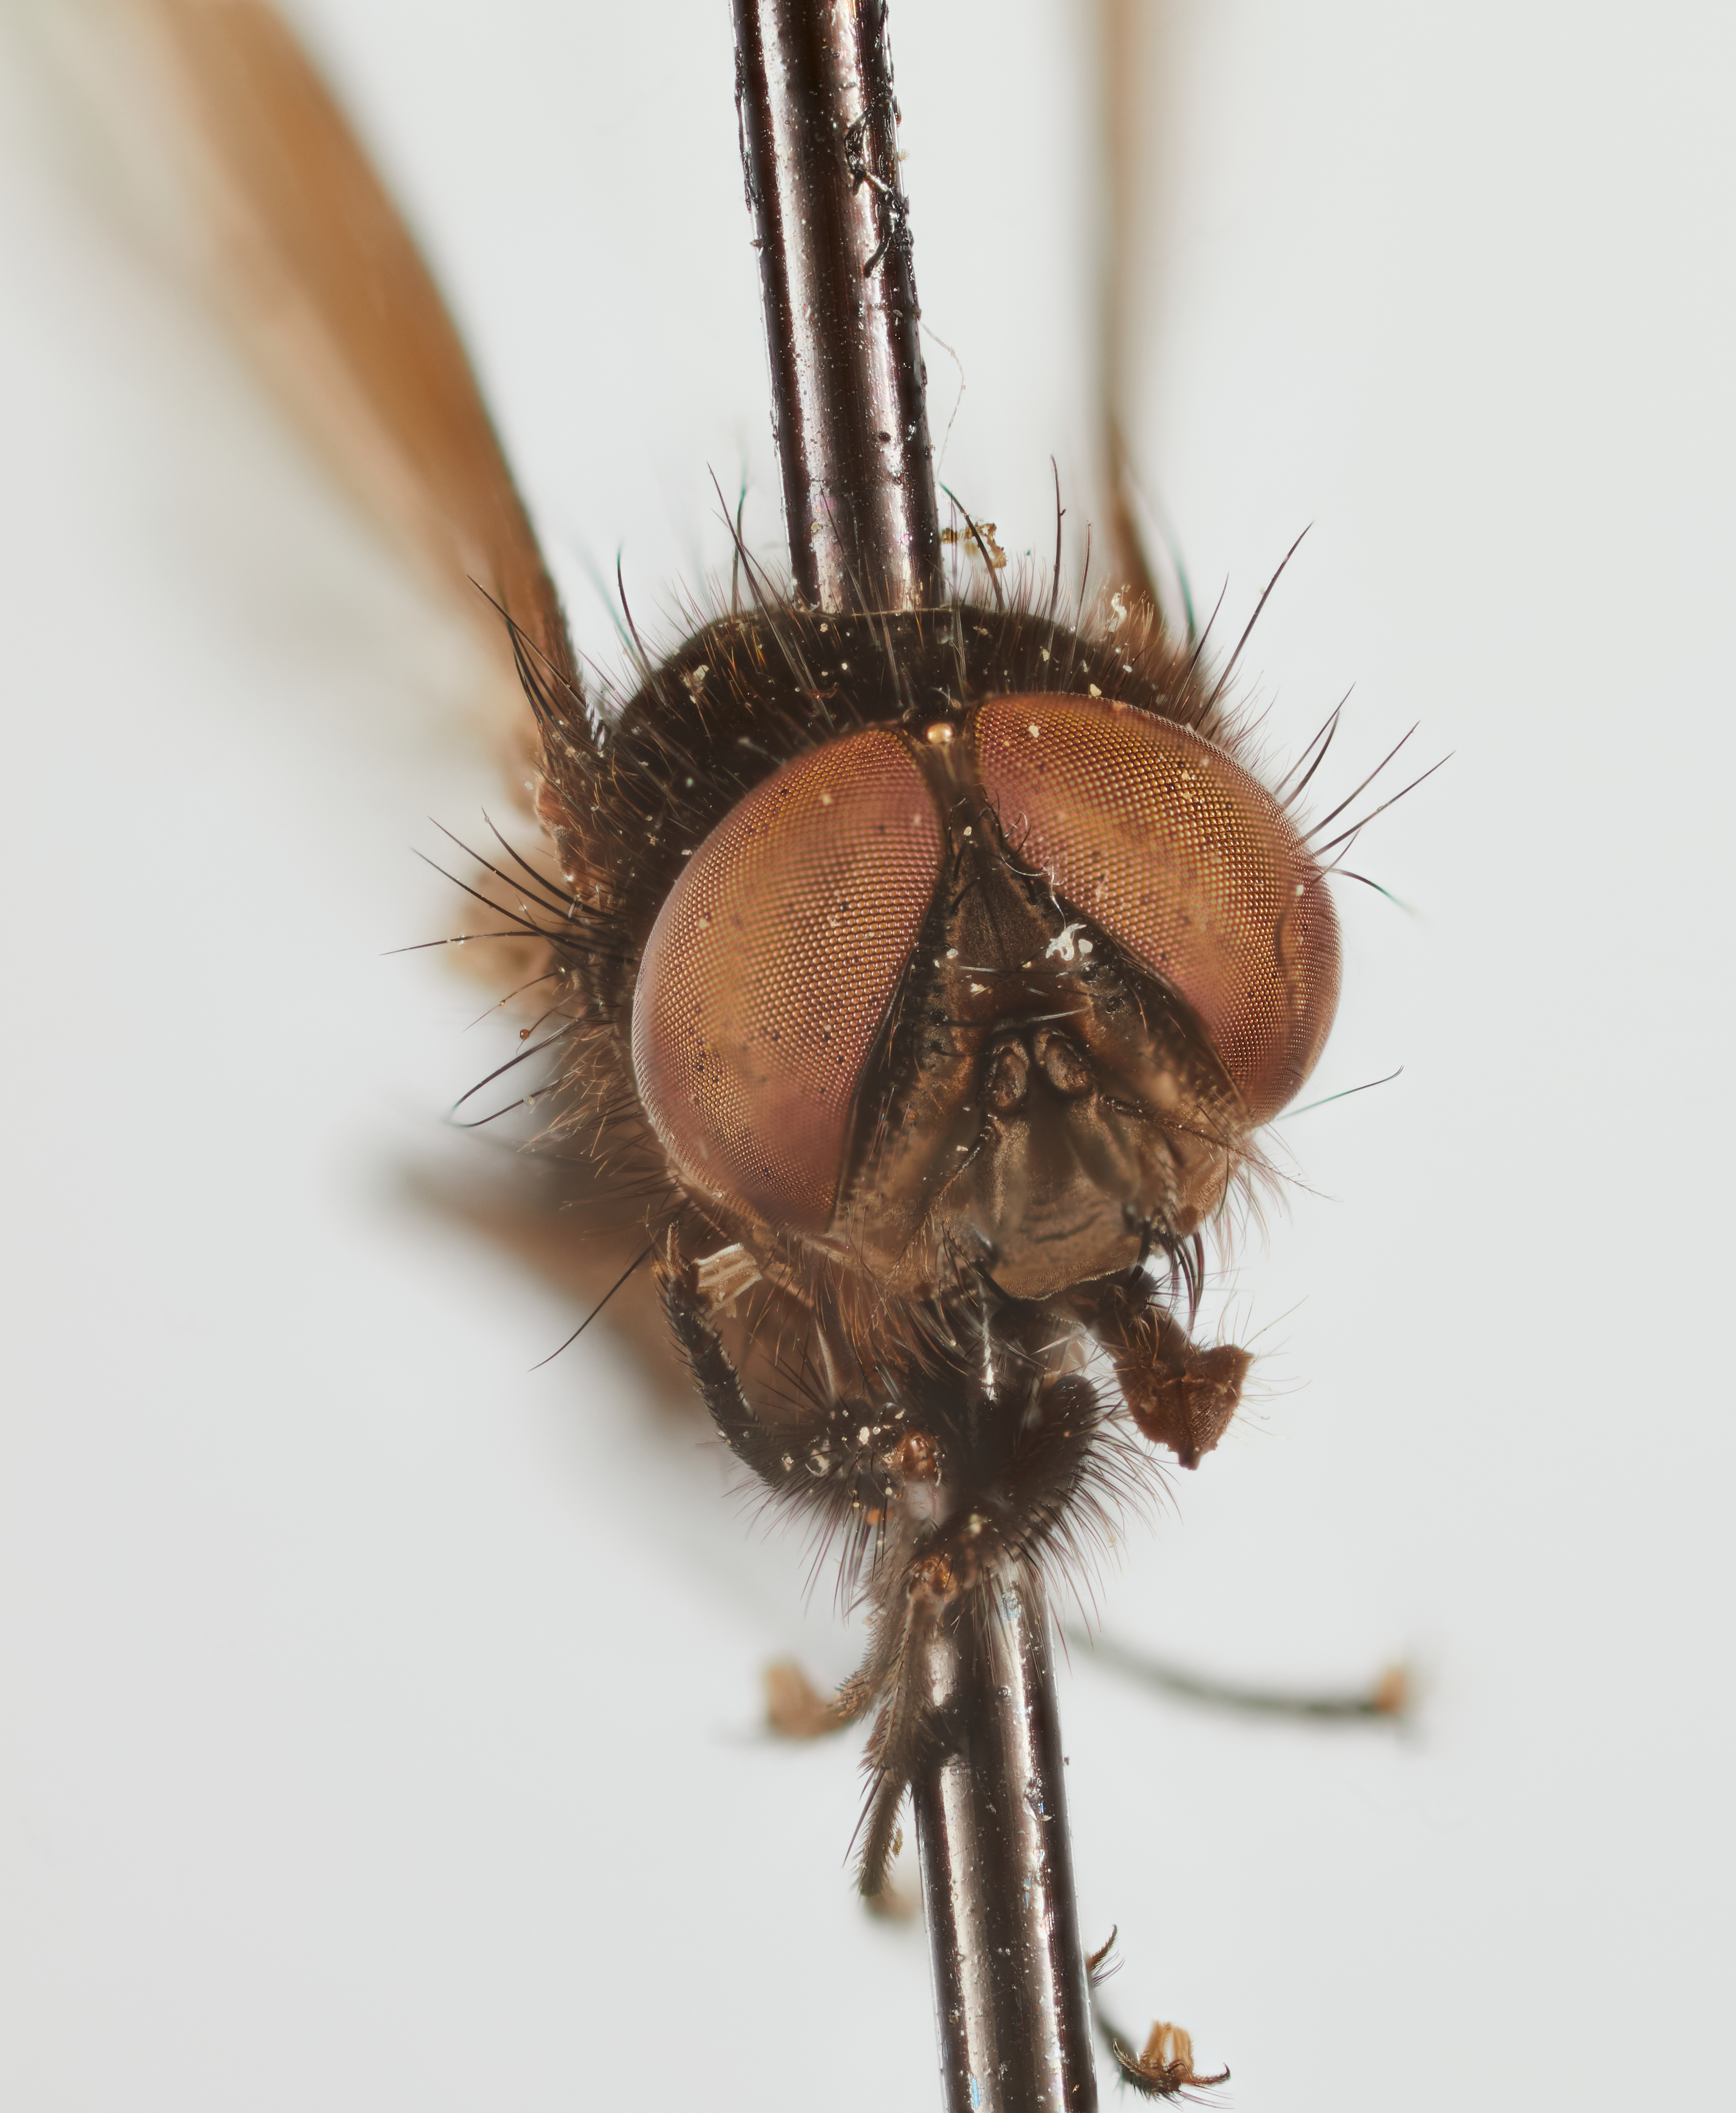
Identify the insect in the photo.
Phasiophyto fumifera
